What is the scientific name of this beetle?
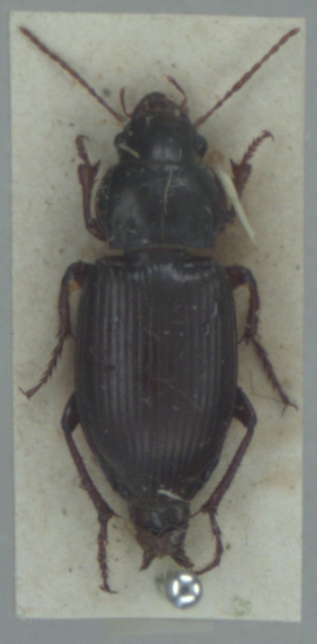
Amara aulica
